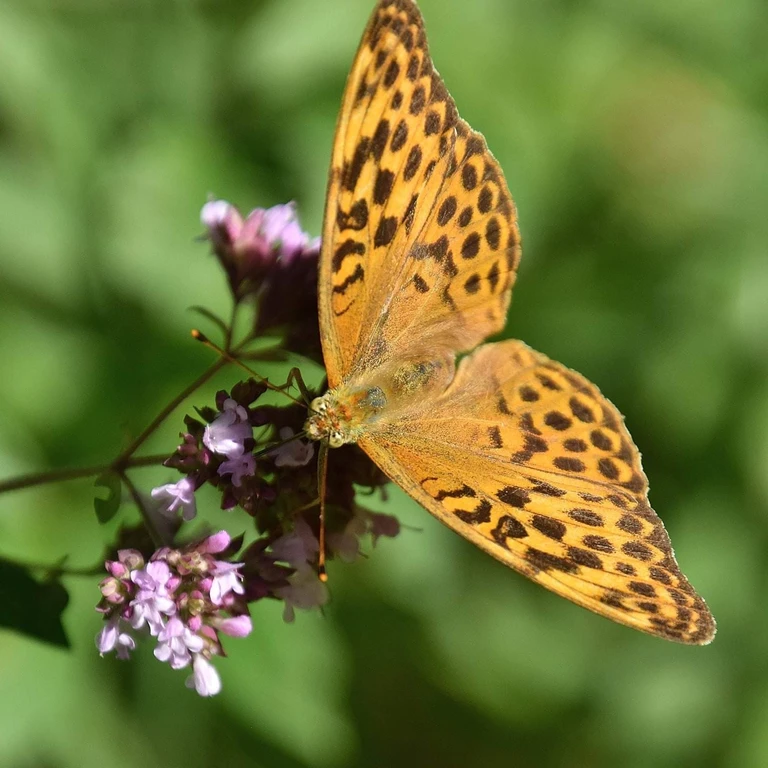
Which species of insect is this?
Argynnis paphia
